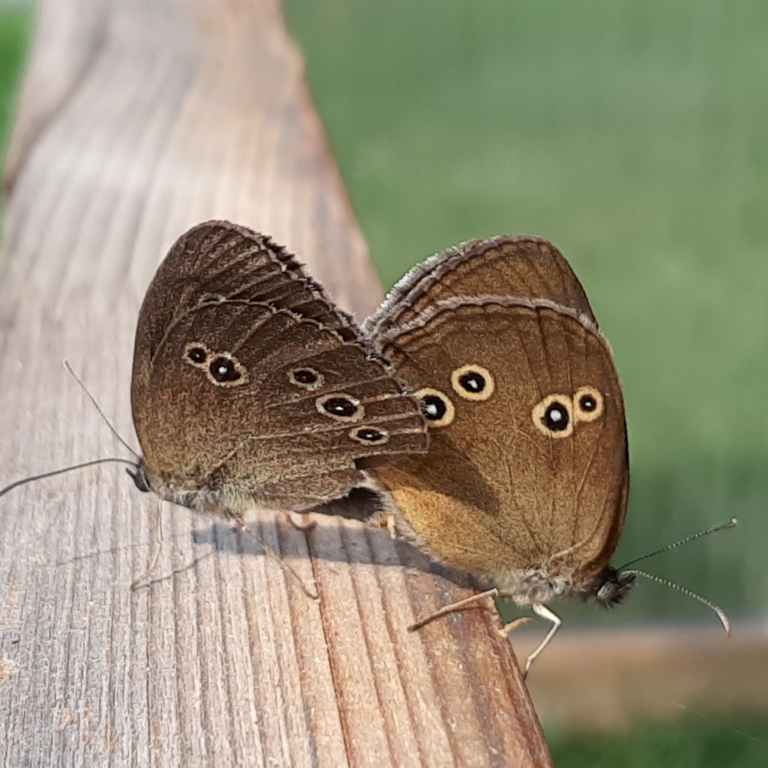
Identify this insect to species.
Aphantopus hyperantus
